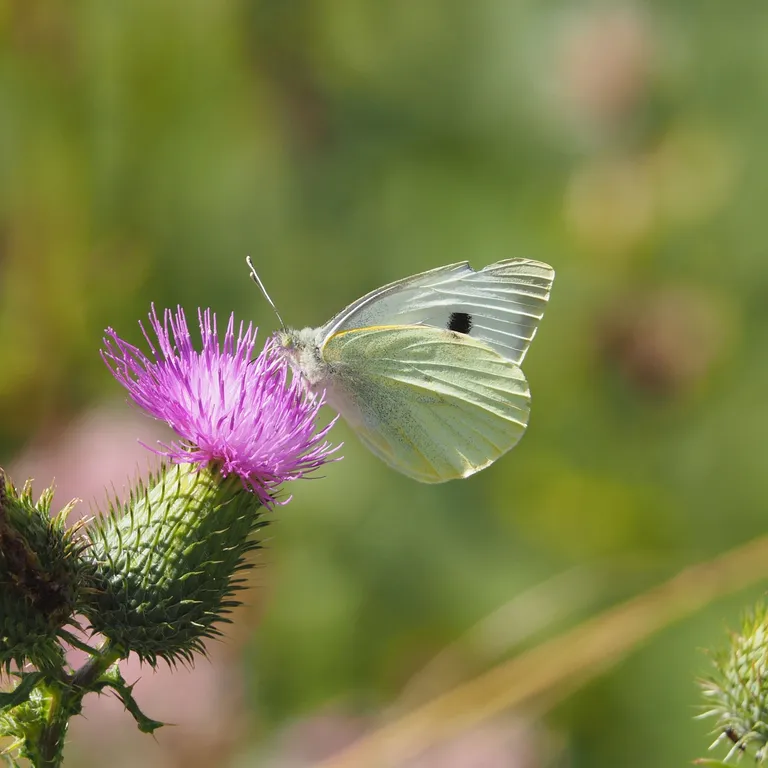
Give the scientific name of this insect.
Pieris brassicae
